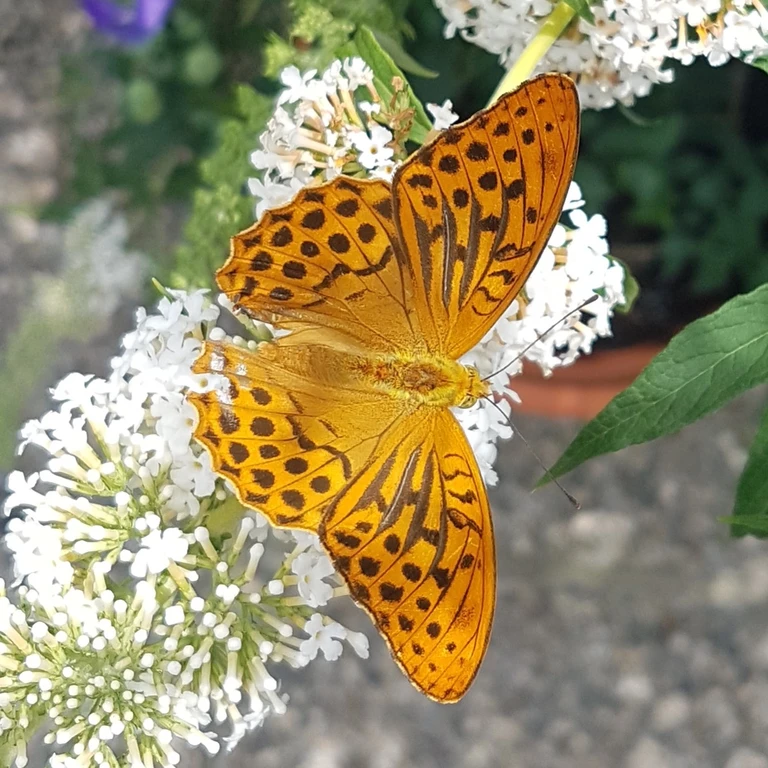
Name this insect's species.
Argynnis paphia
